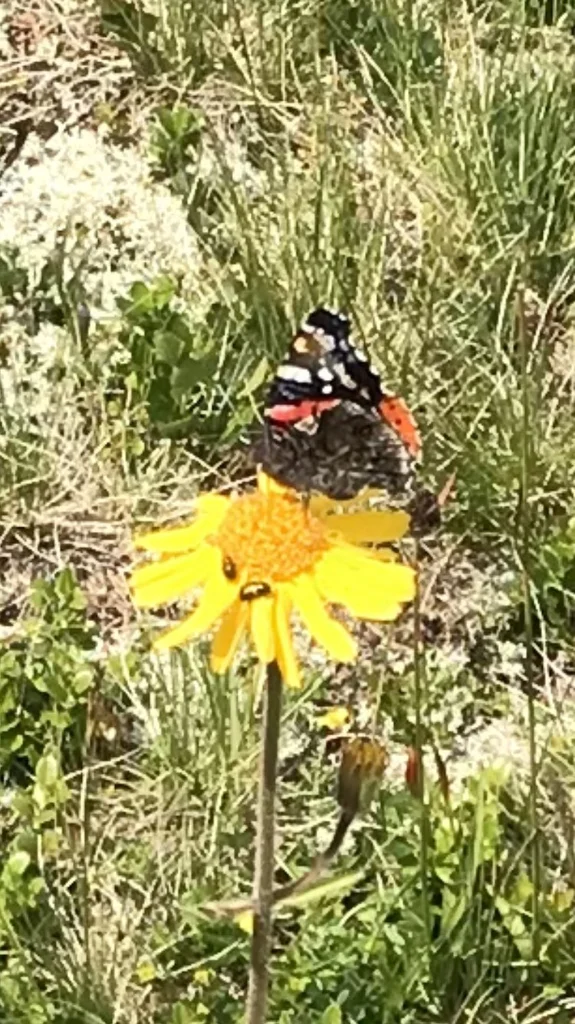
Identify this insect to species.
Vanessa atalanta
